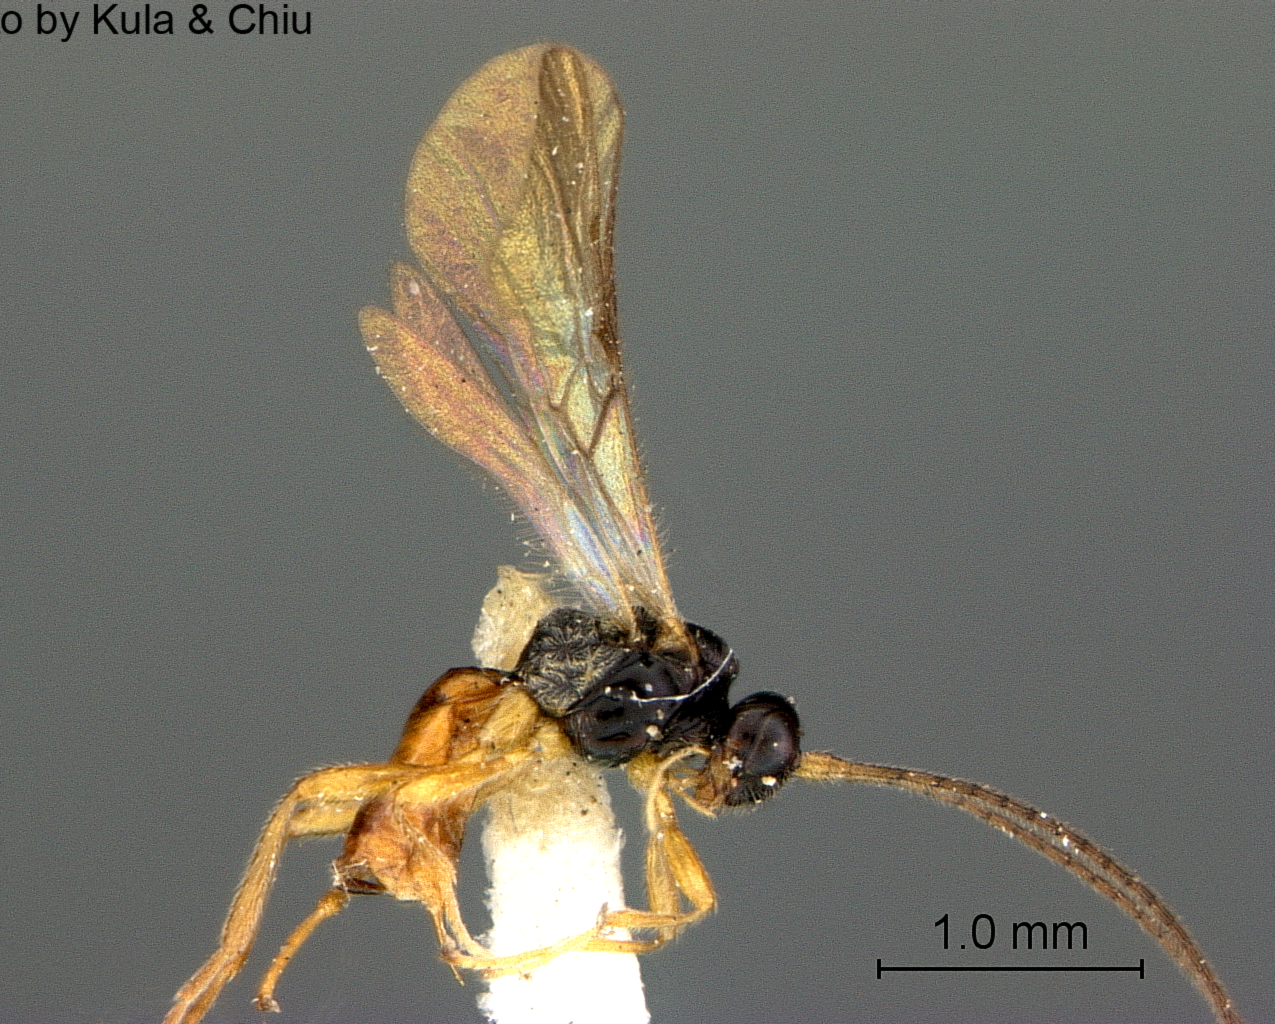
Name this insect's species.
Dacnusa agromyzae
